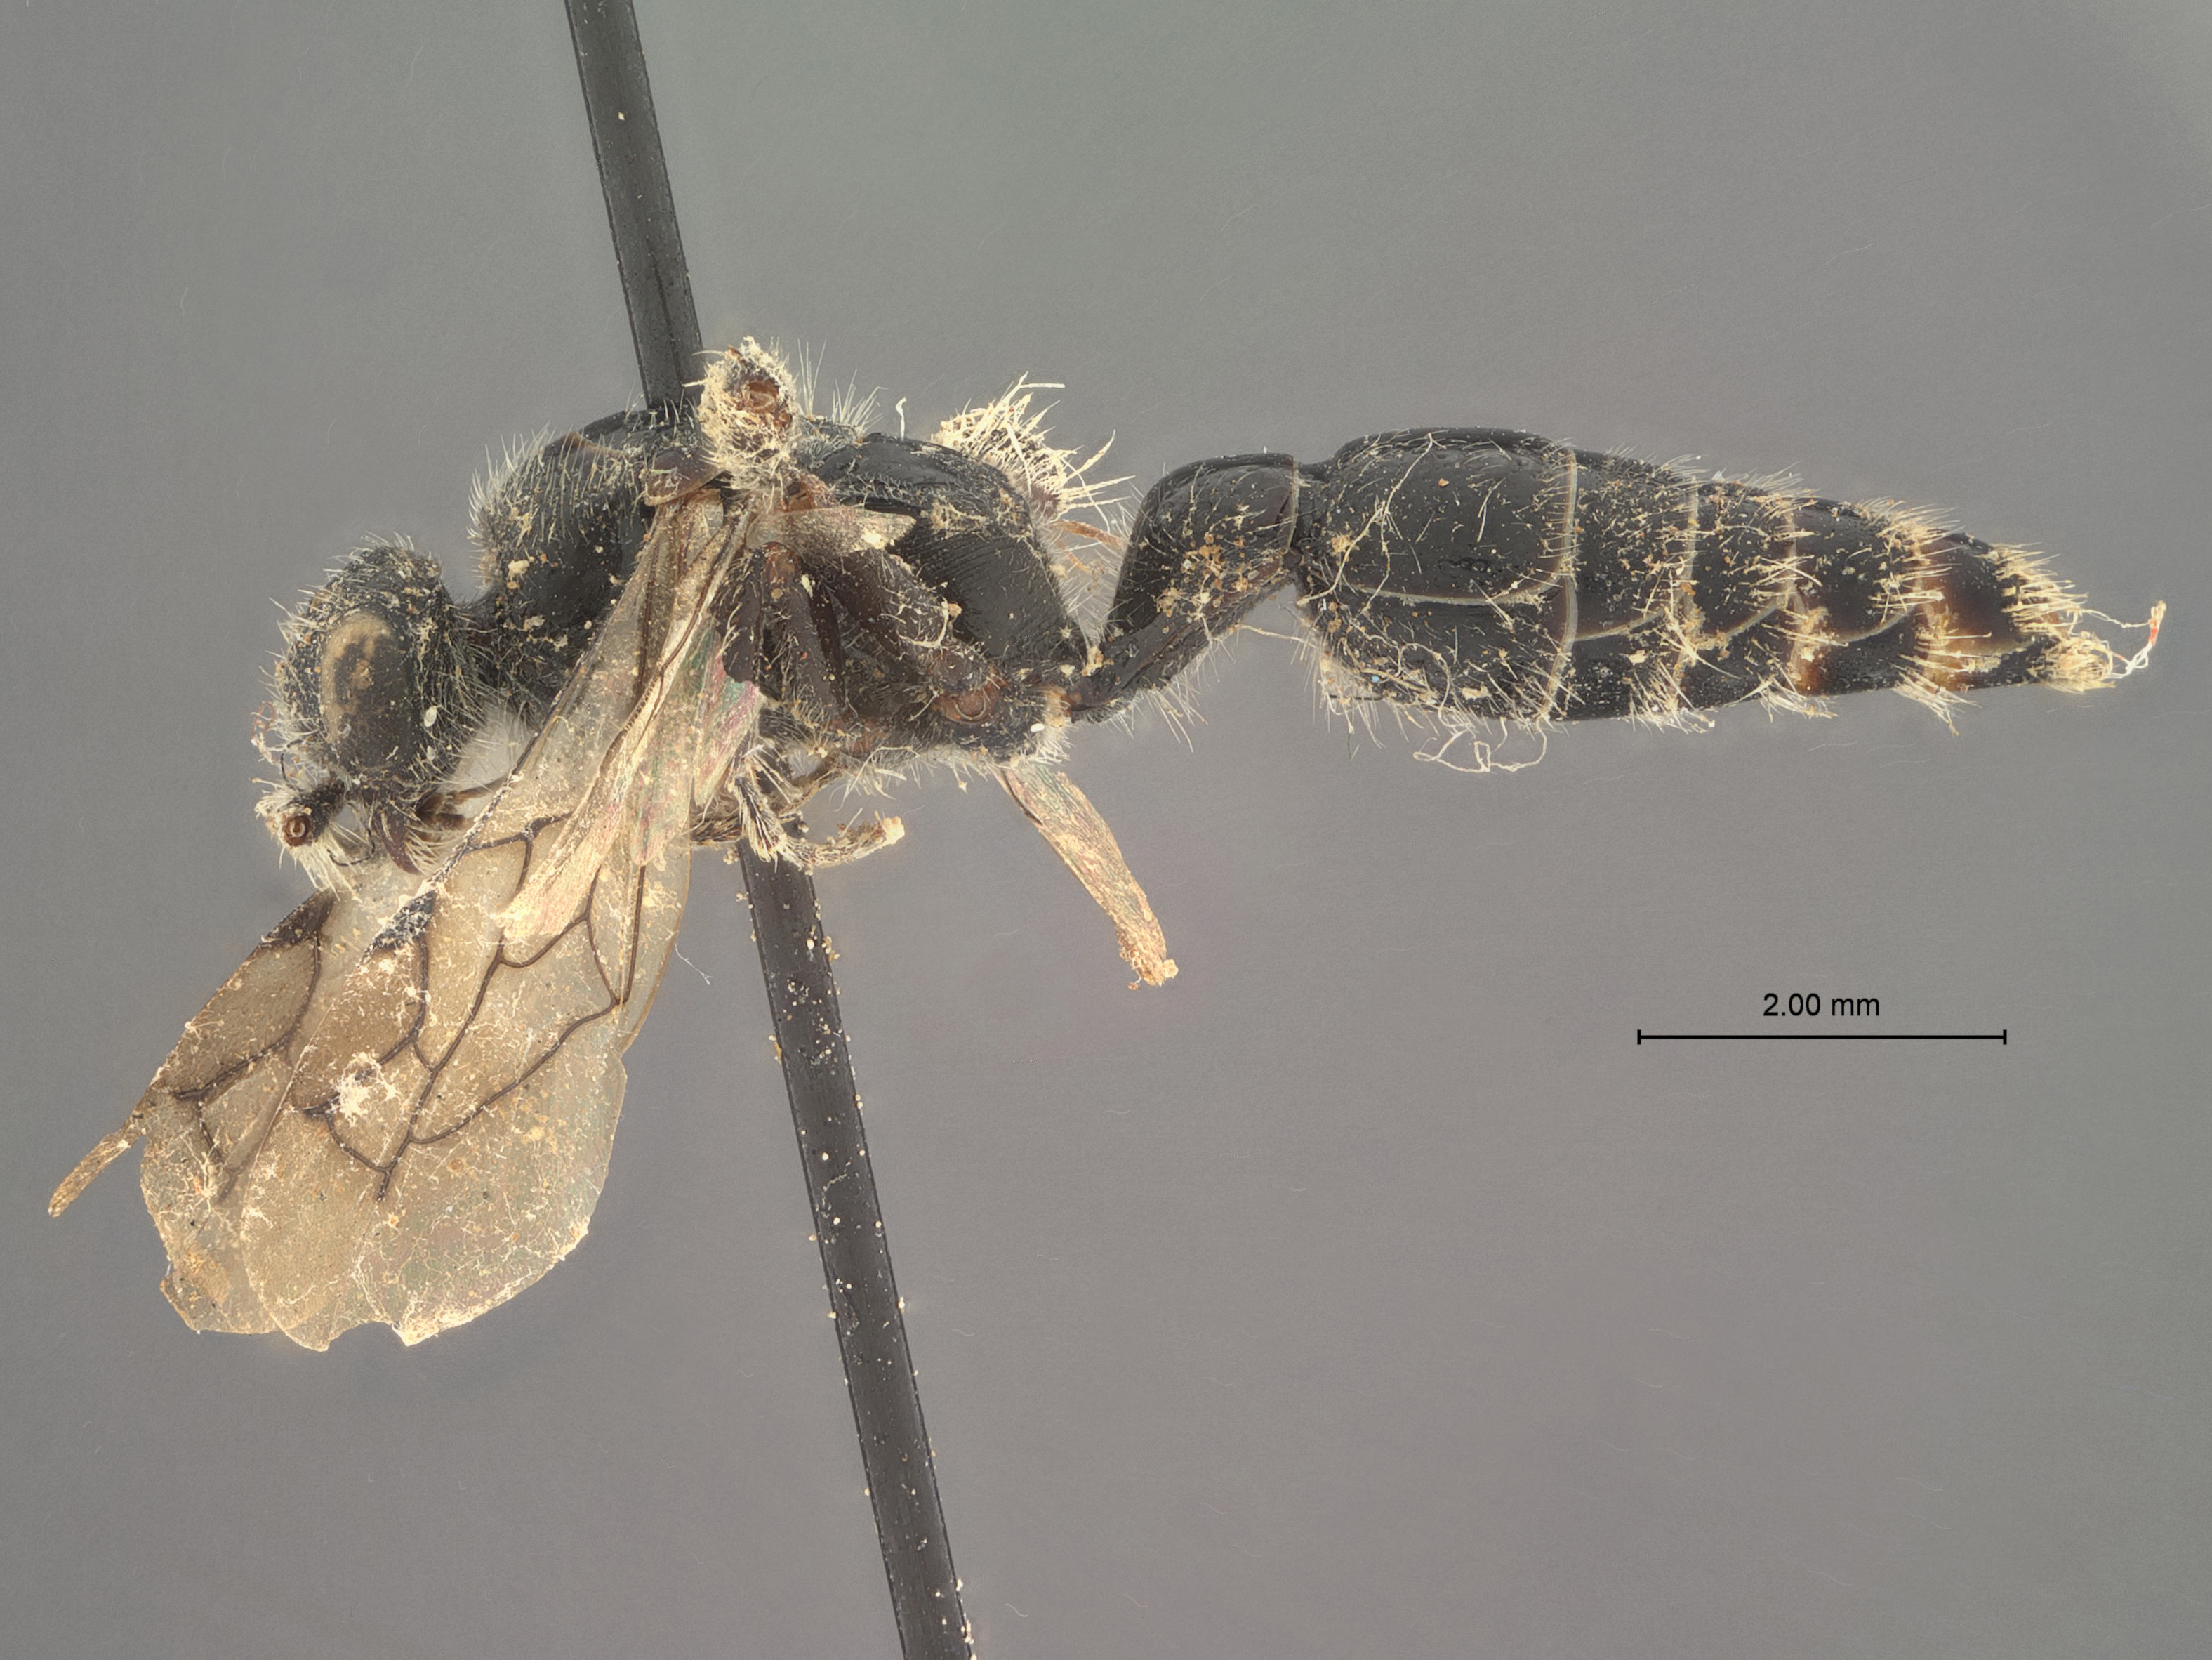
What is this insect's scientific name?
Tiphia assamensis
